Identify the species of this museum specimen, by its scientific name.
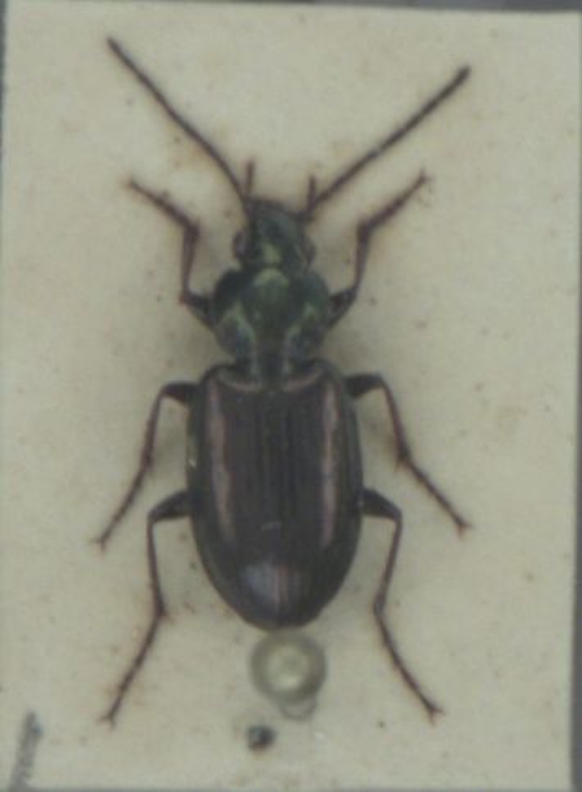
Agonum muelleri
